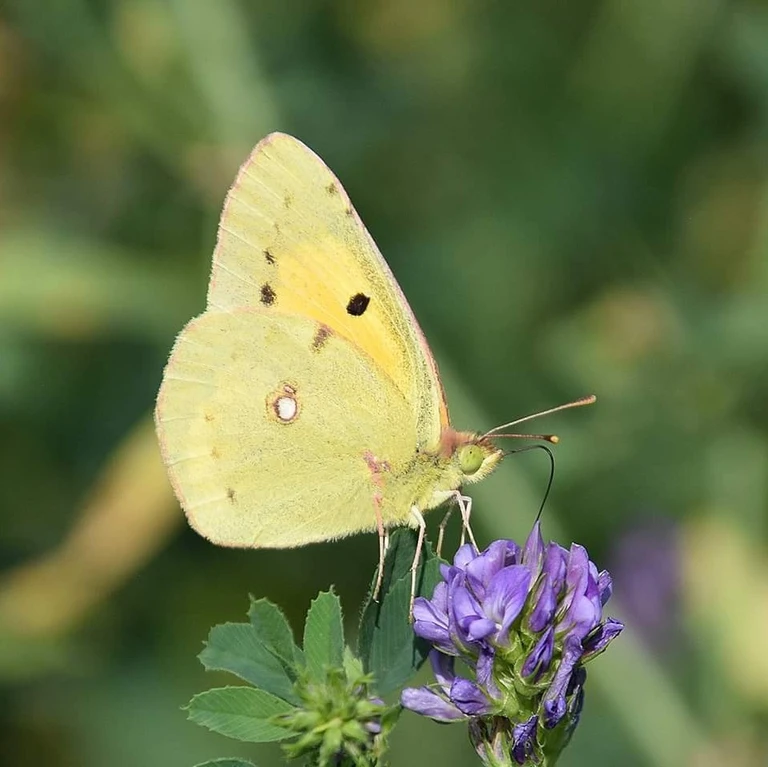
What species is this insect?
Colias croceus
